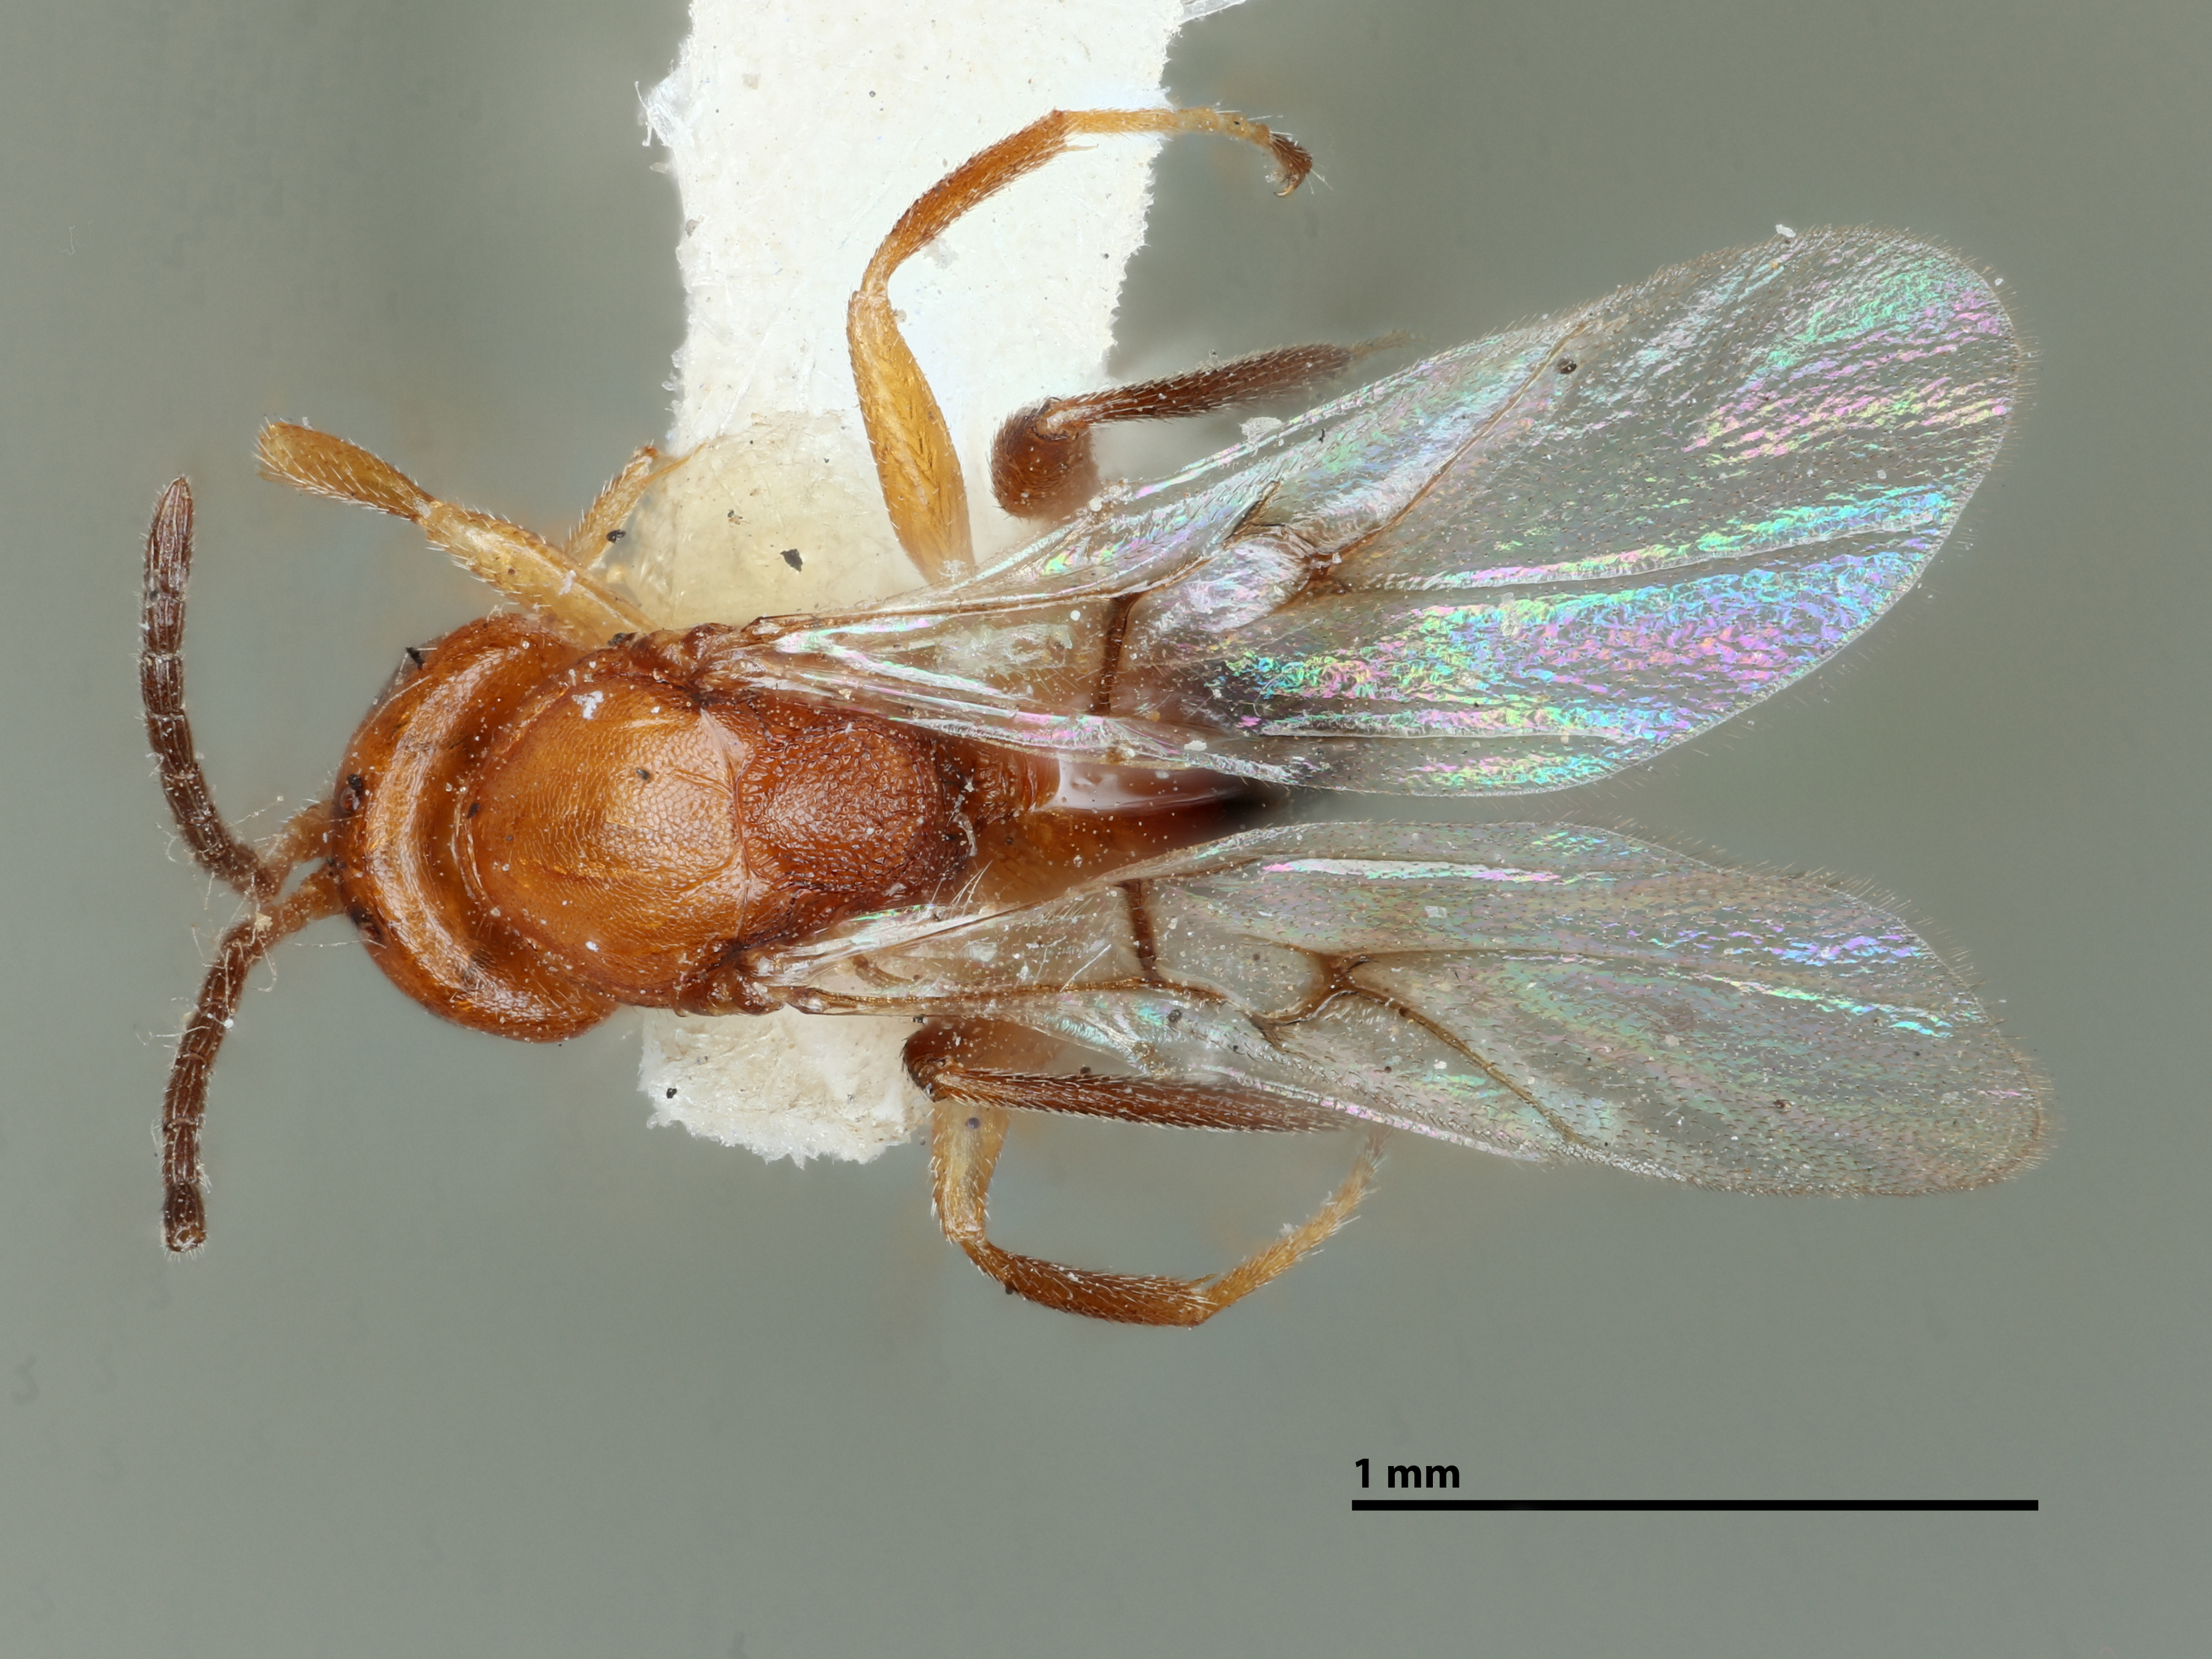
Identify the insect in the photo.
Cynips quercus
